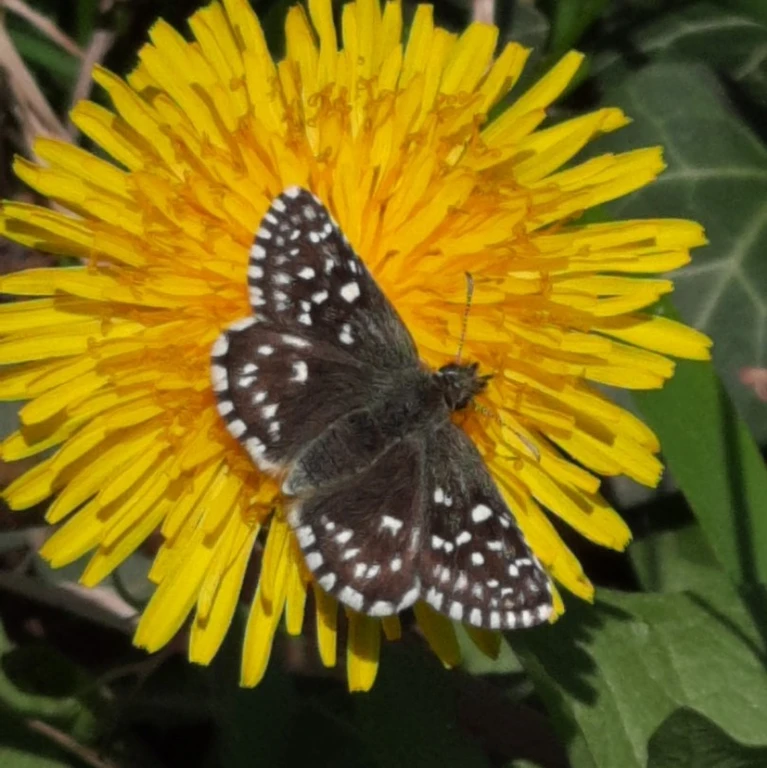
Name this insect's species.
Pyrgus malvae
